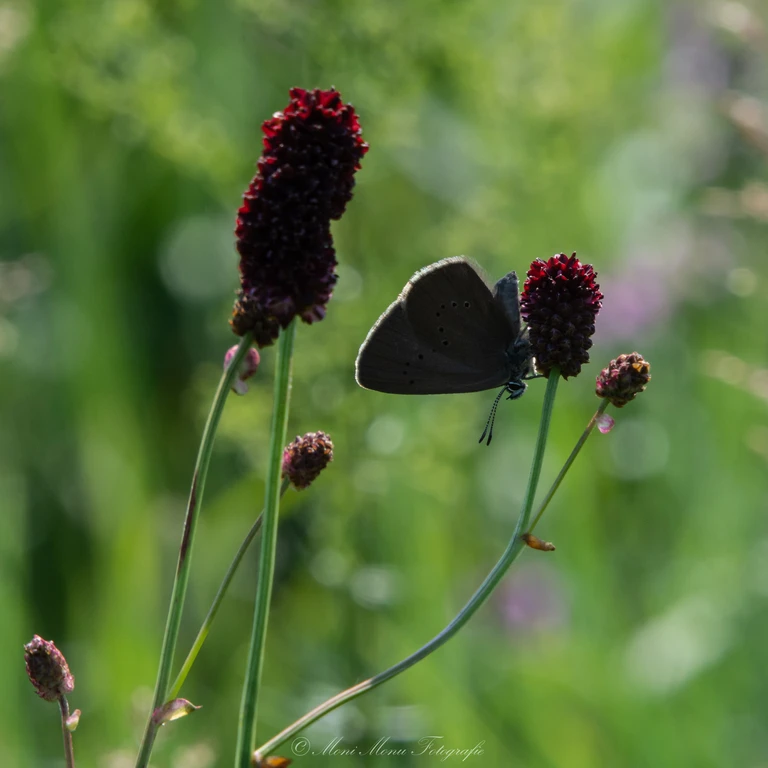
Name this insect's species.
Phengaris nausithous (also Maculinea nausithous)
